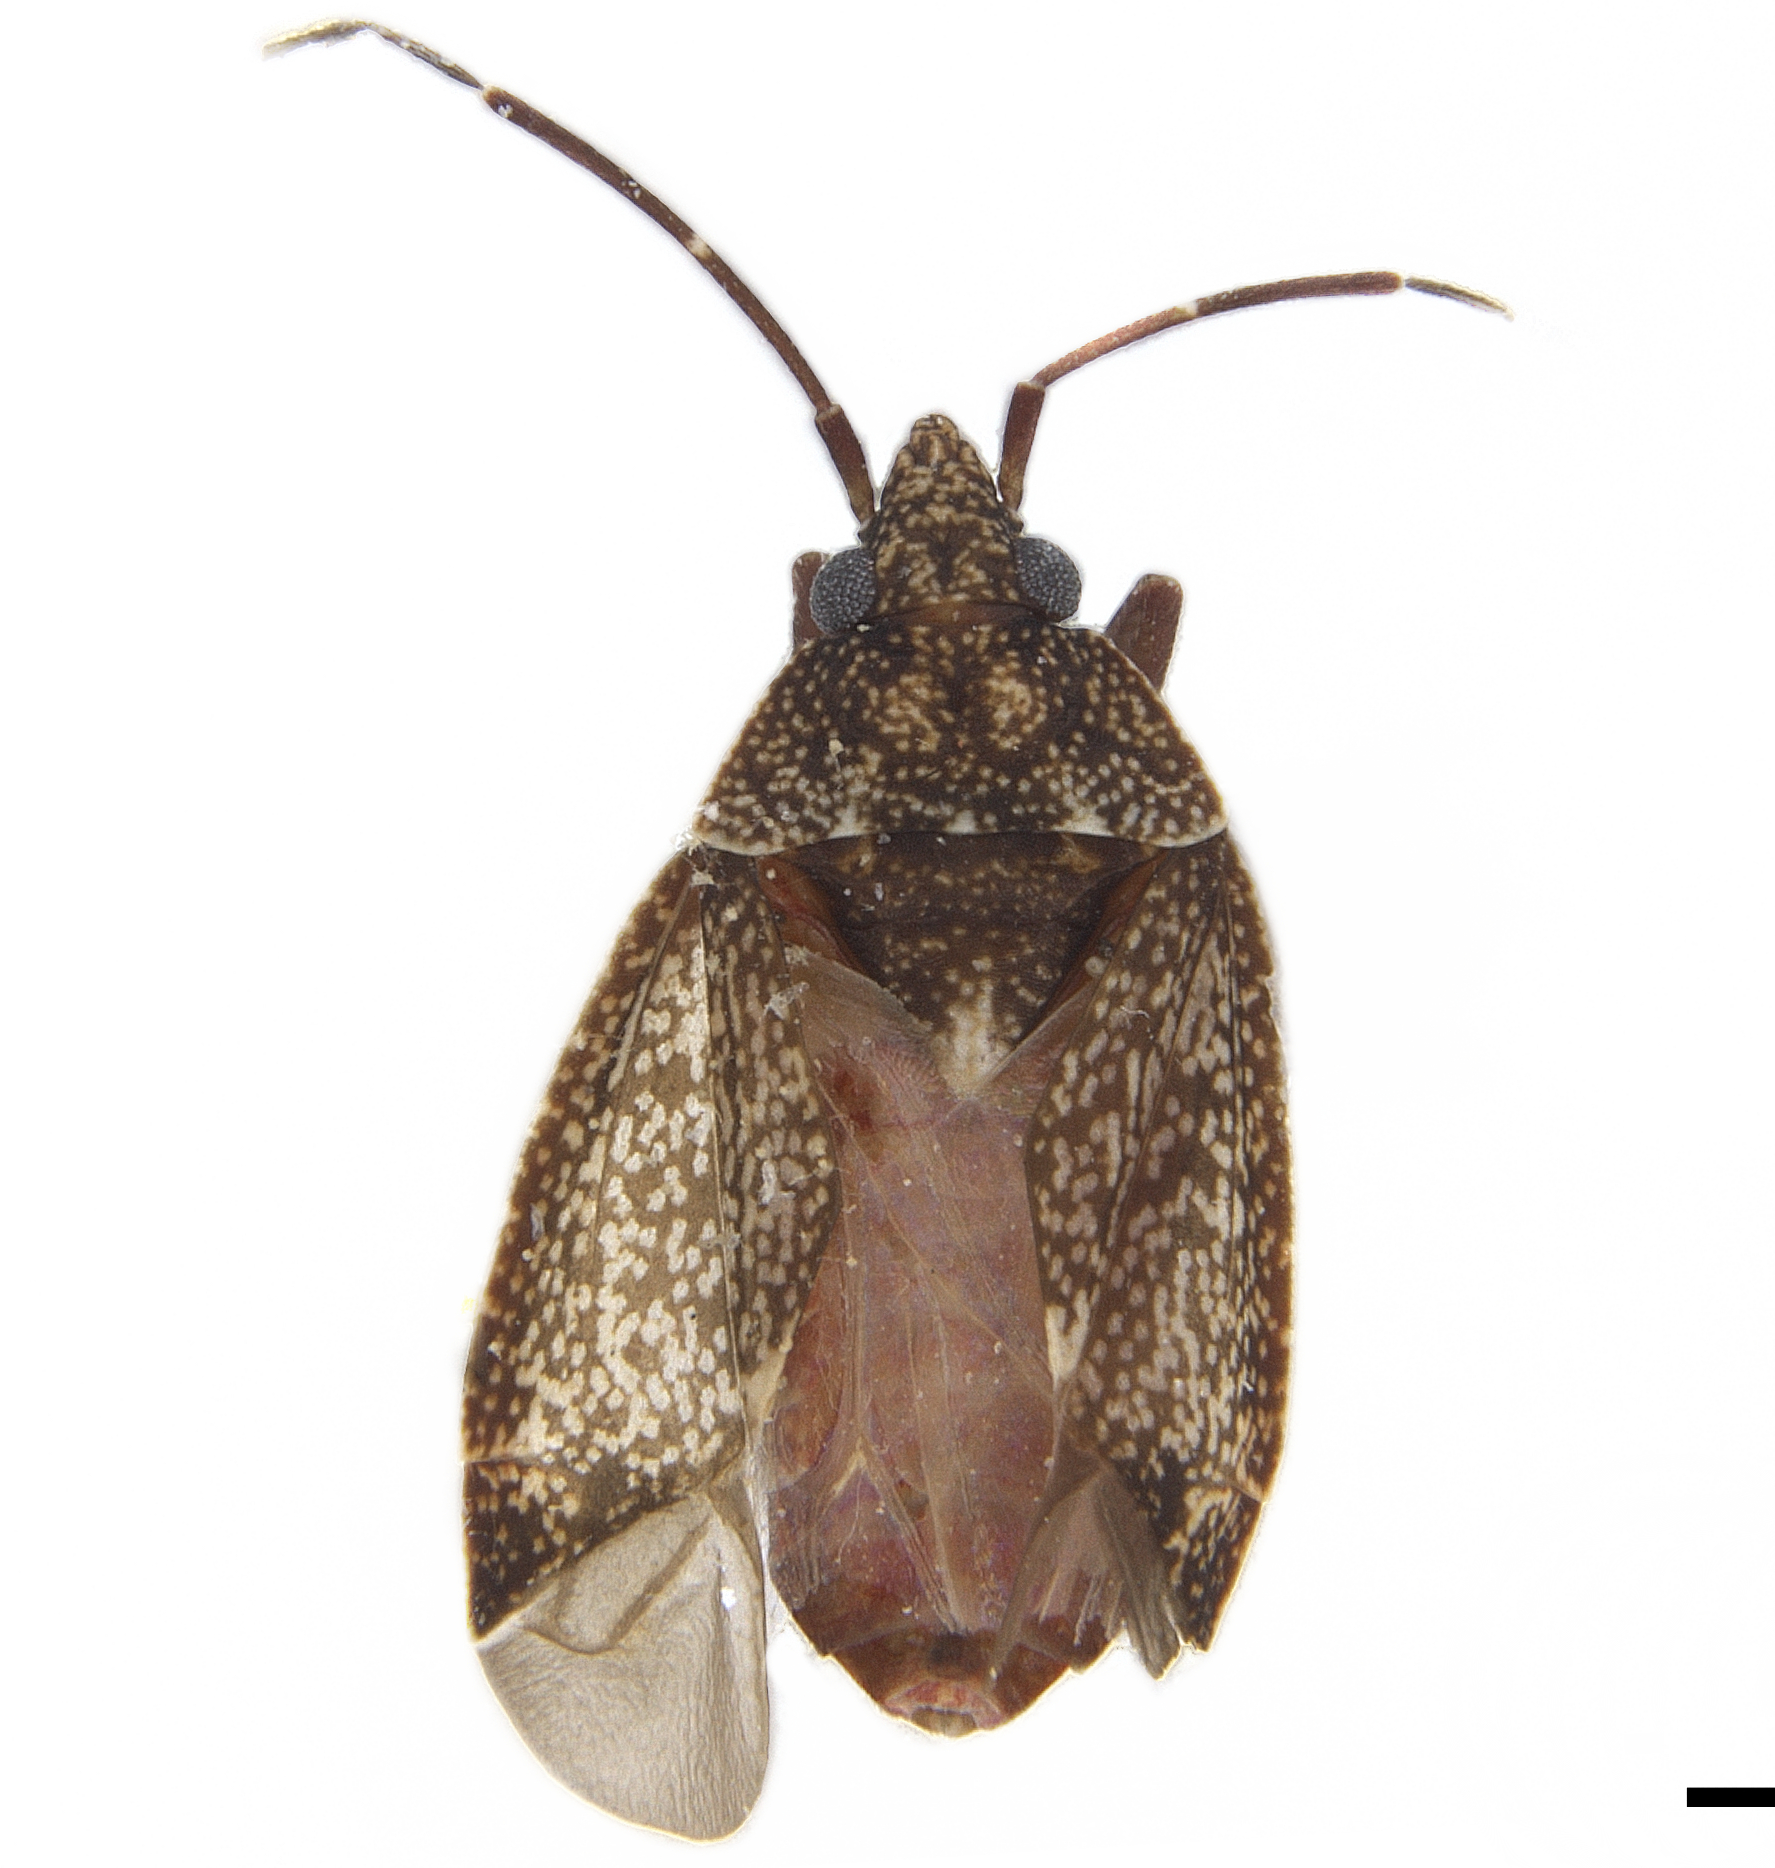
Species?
Peritropis husseyi
